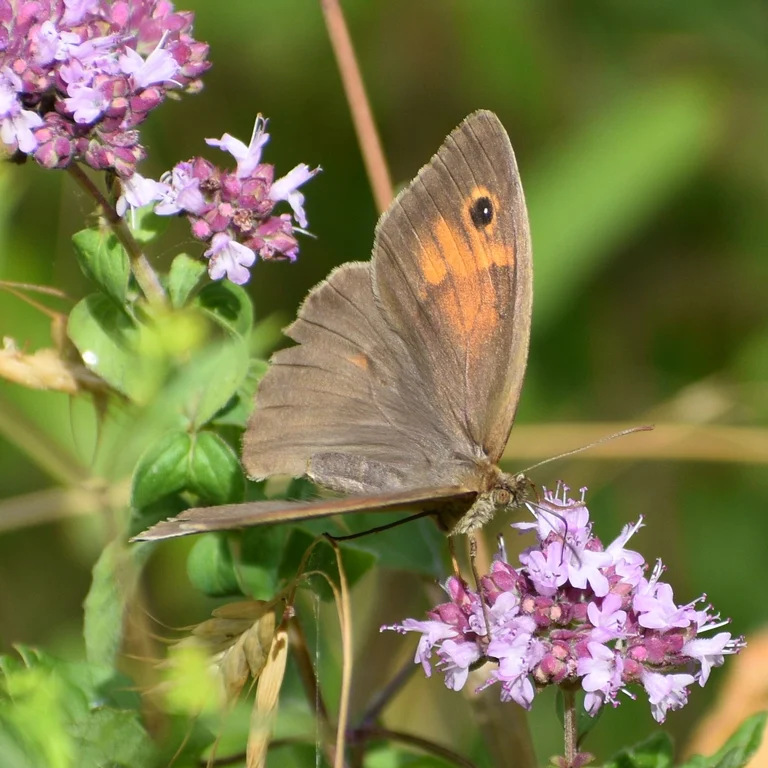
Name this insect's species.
Maniola jurtina
